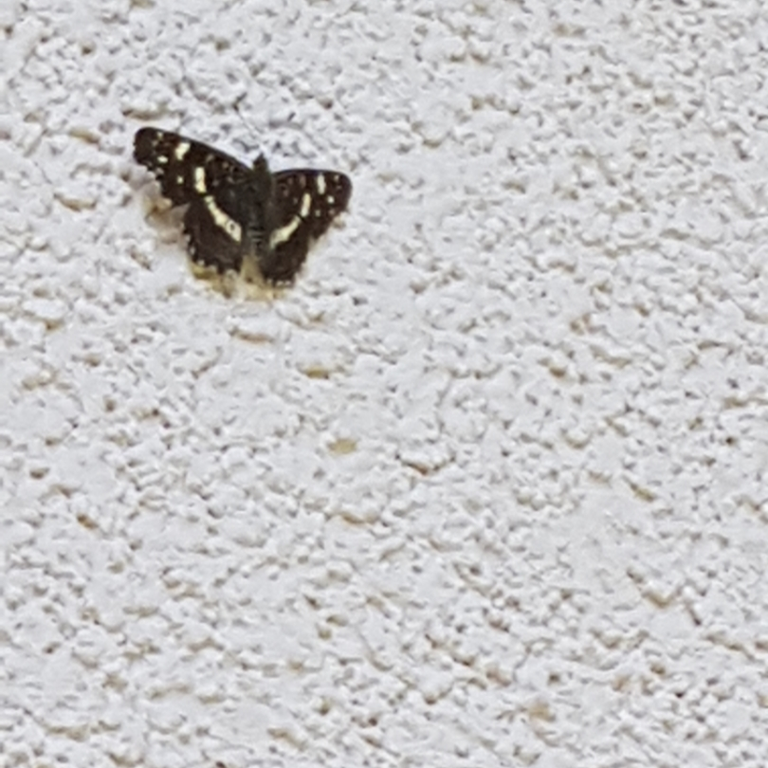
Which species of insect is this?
Araschnia levana
